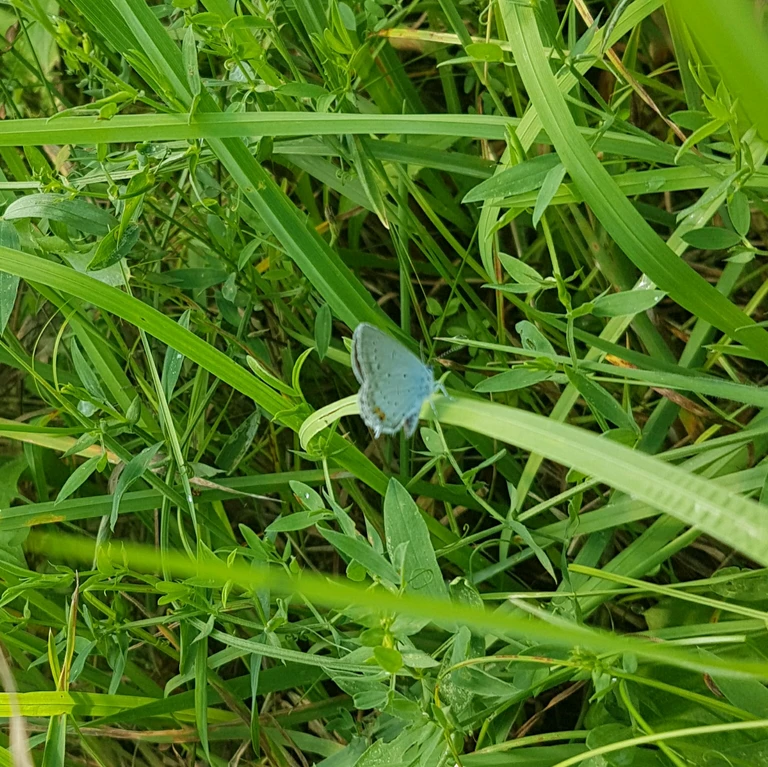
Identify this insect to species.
Cupido argiades (also Elkalyce argiades)
